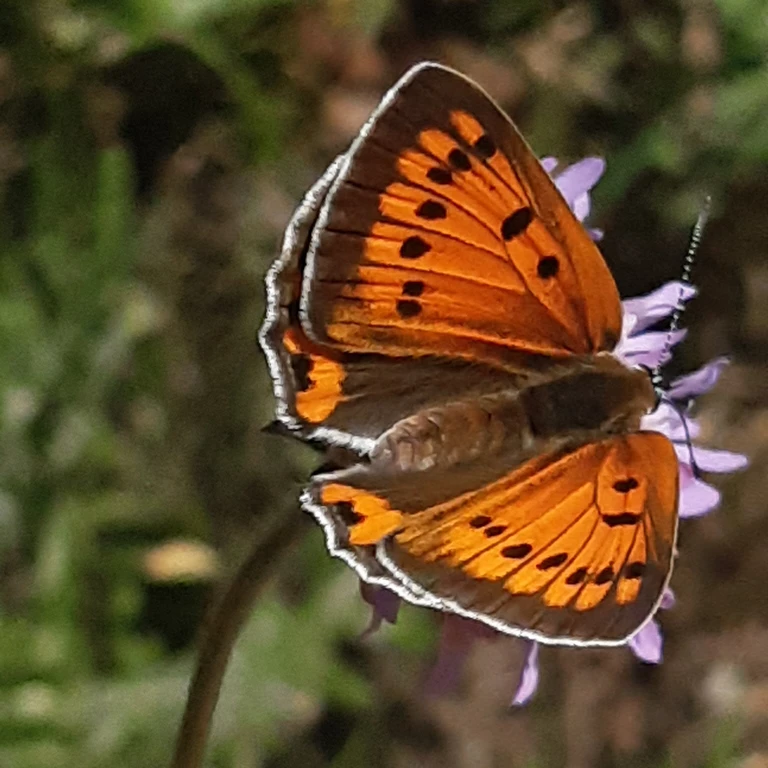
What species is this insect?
Lycaena dispar
